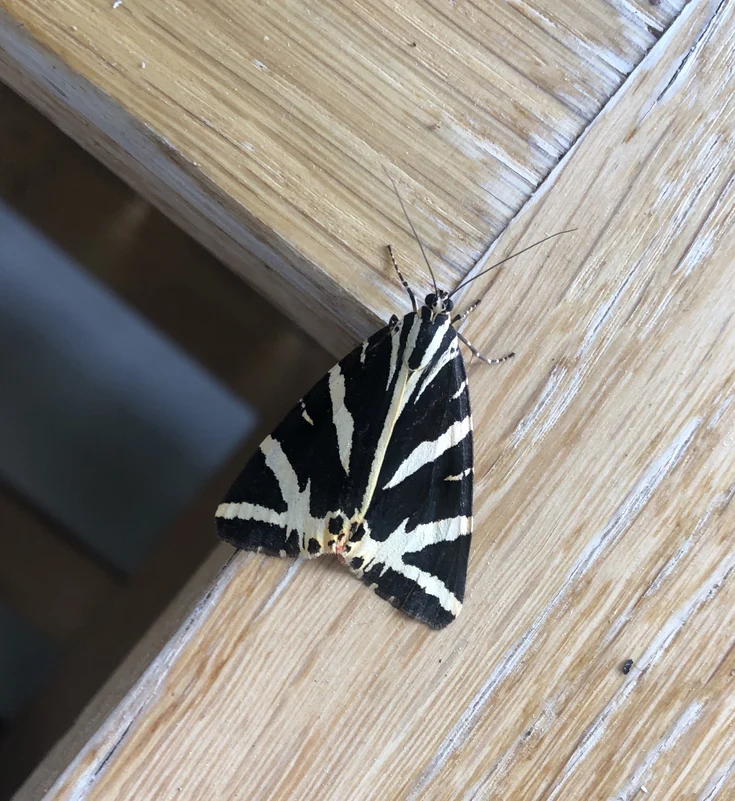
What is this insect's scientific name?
Euplagia quadripunctaria
